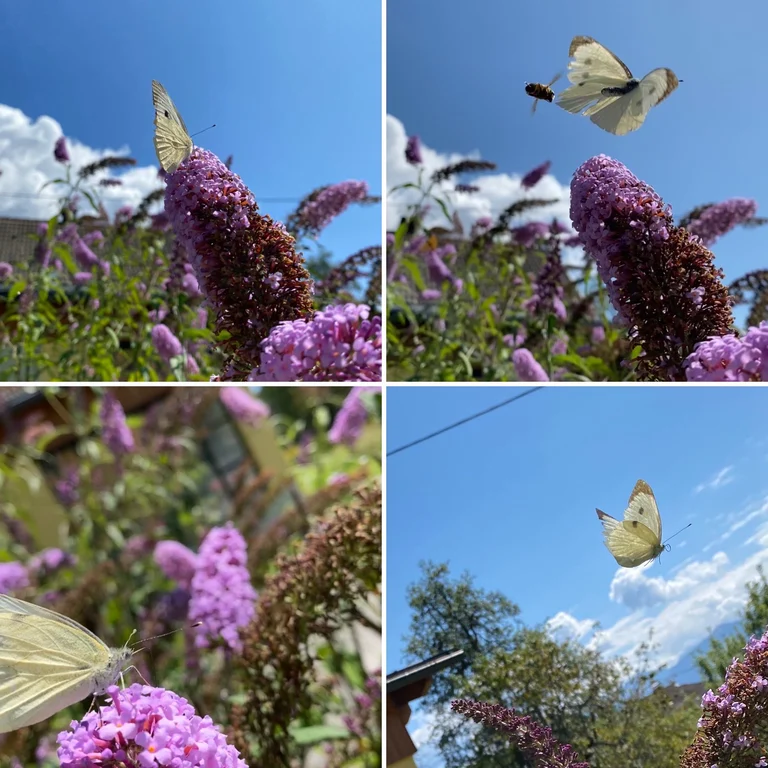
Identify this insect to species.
Pieris brassicae
